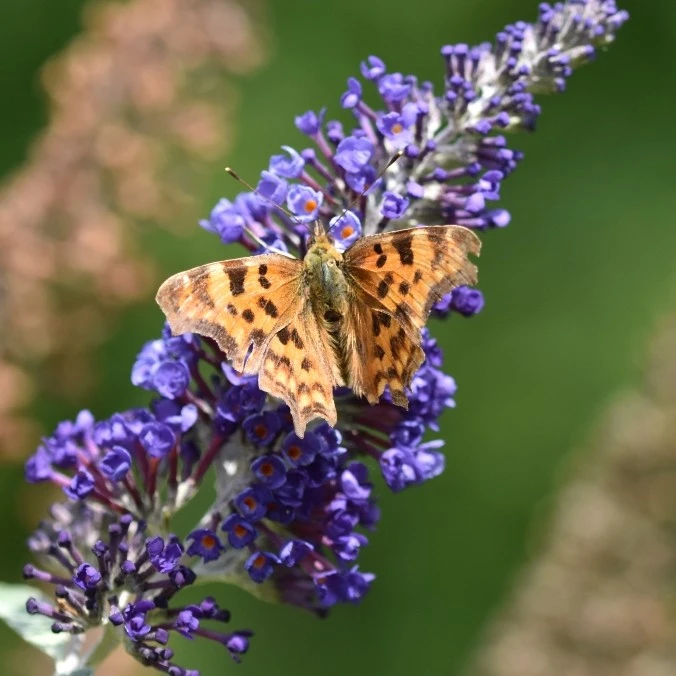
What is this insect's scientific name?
Polygonia c-album
